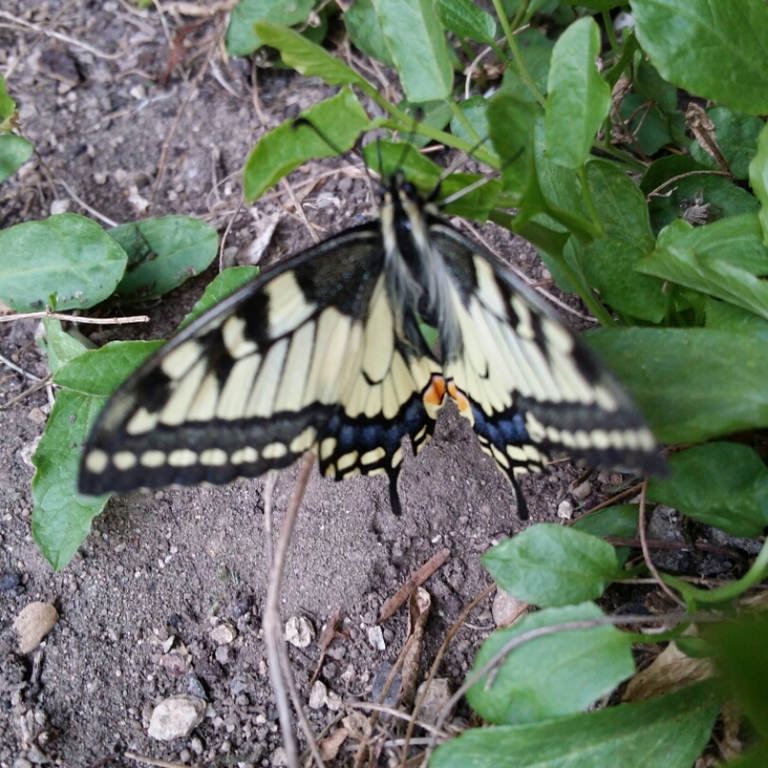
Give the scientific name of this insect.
Papilio machaon
